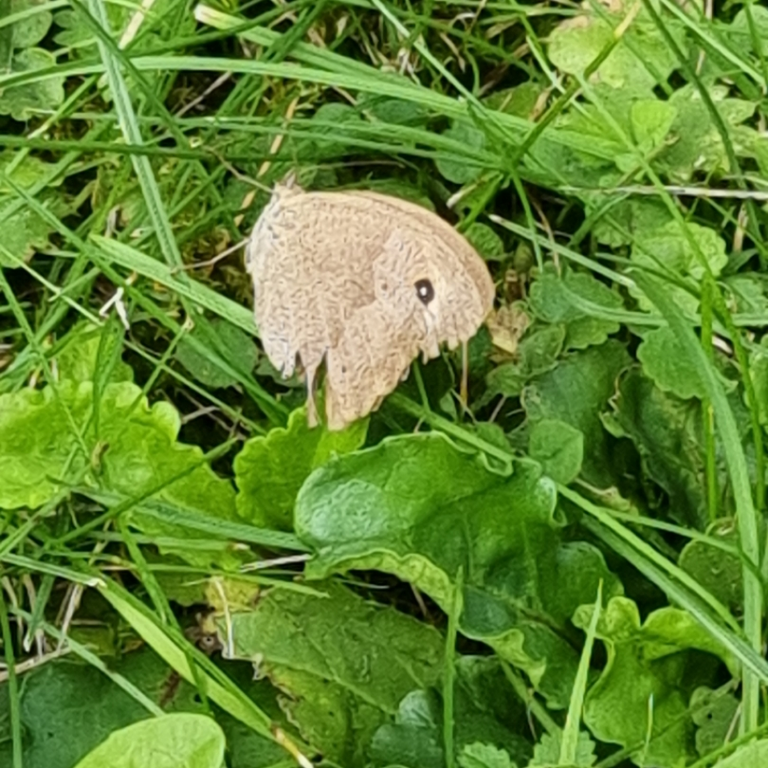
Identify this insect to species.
Maniola jurtina
